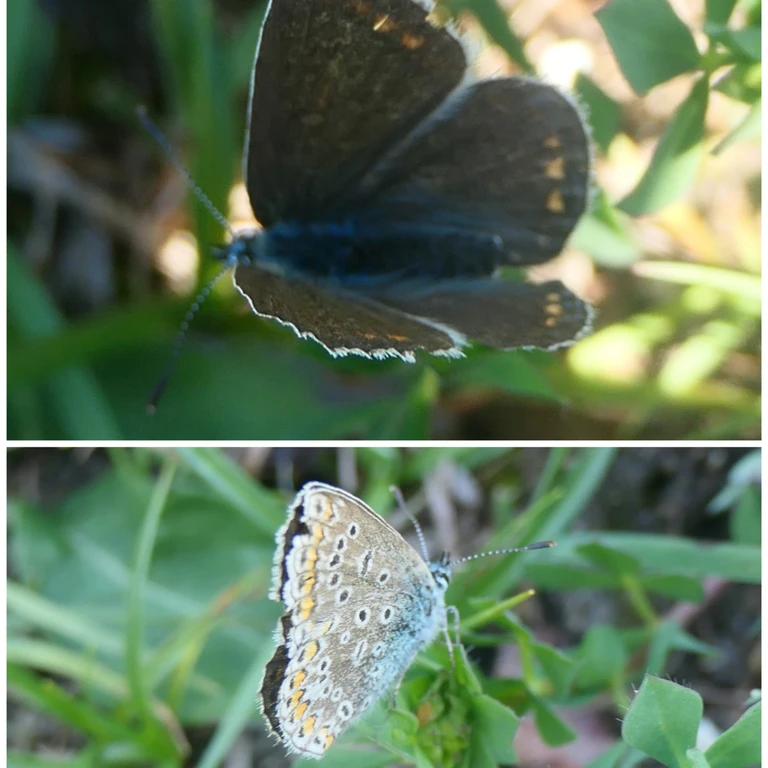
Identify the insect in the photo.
Polyommatus icarus
